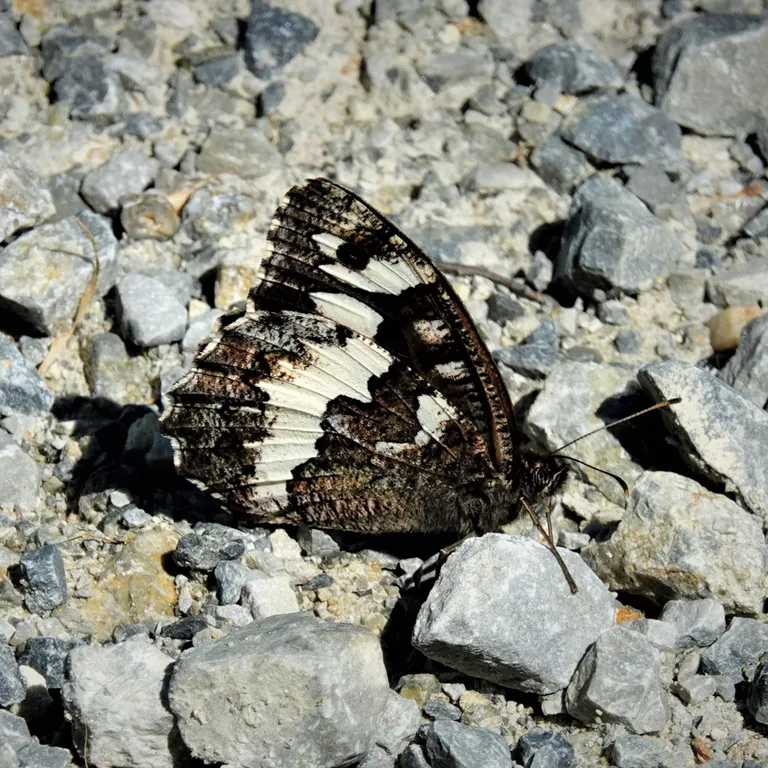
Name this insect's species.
Brintesia circe
